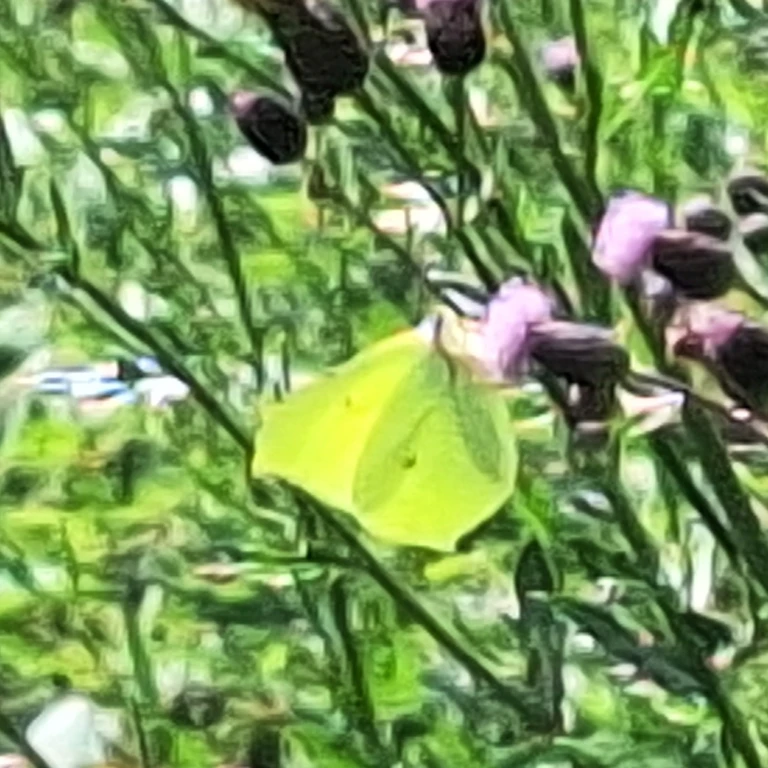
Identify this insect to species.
Gonepteryx rhamni
